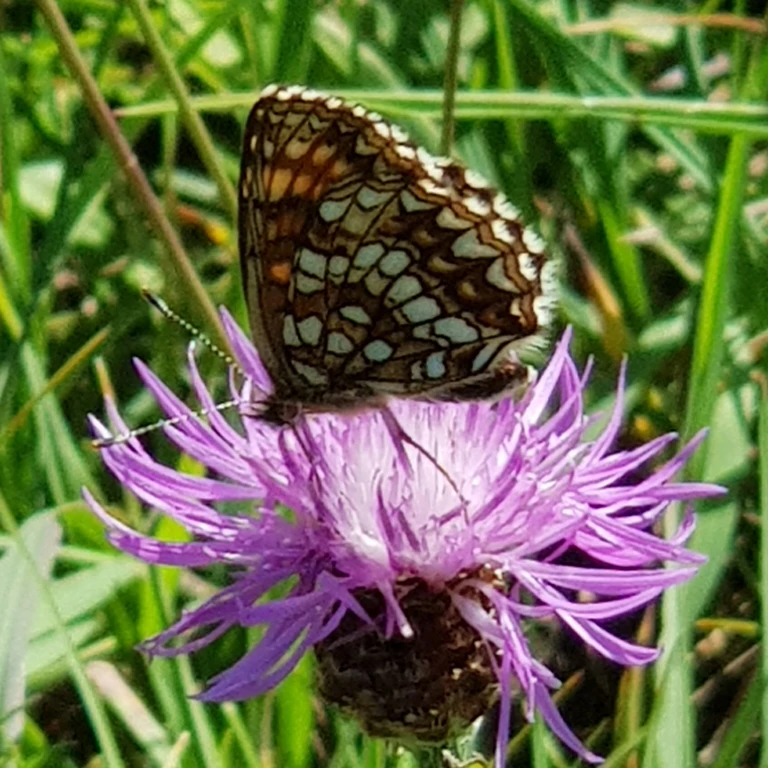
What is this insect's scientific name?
Melitaea diamina
